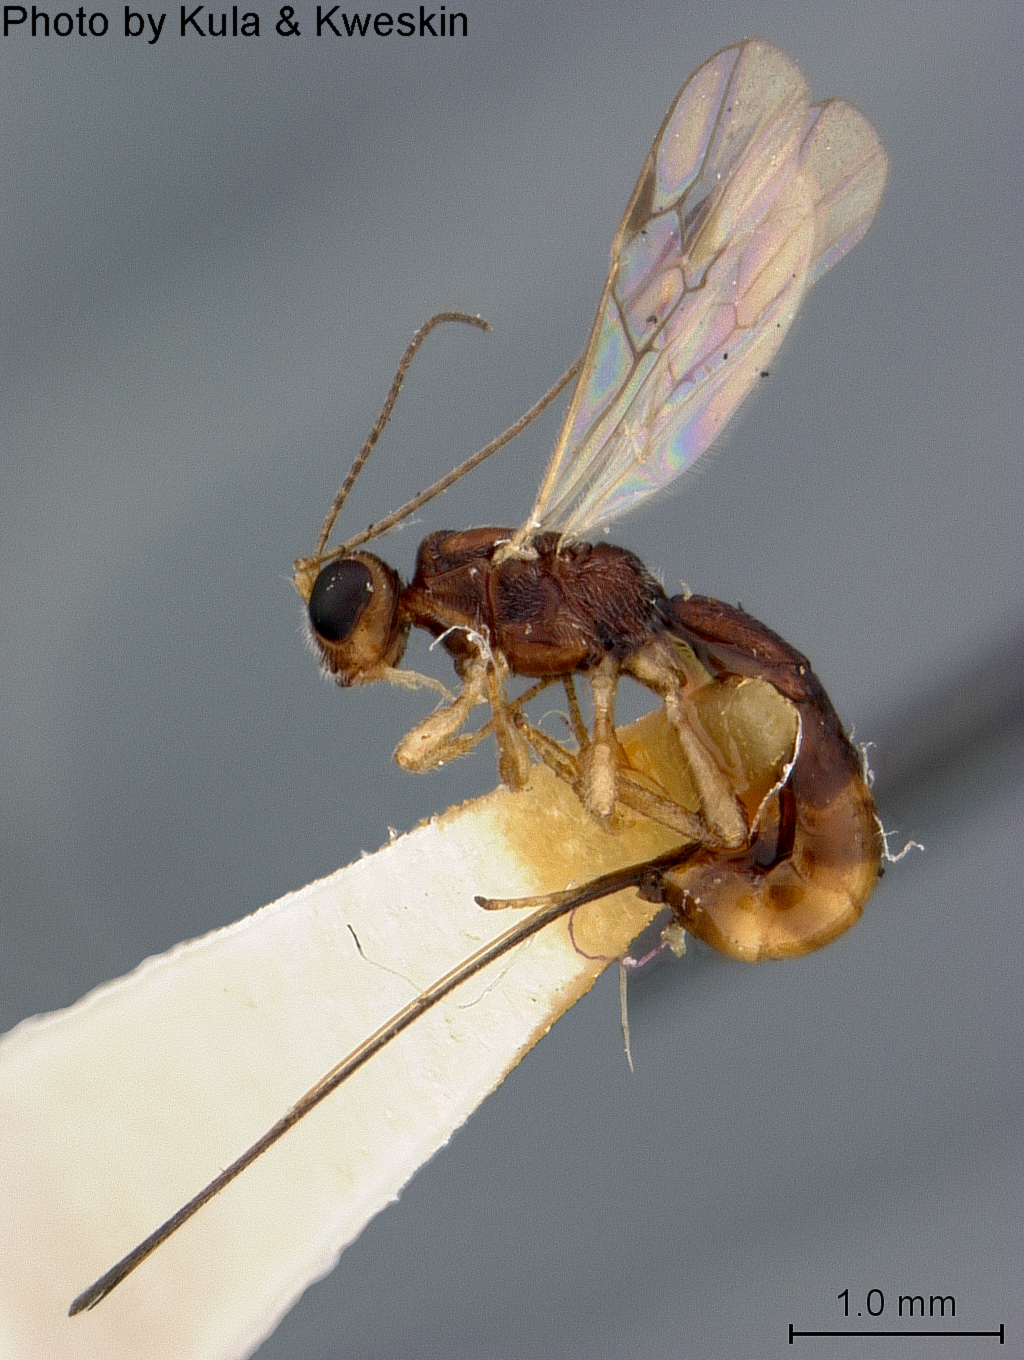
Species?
Acrophasmus lycti
